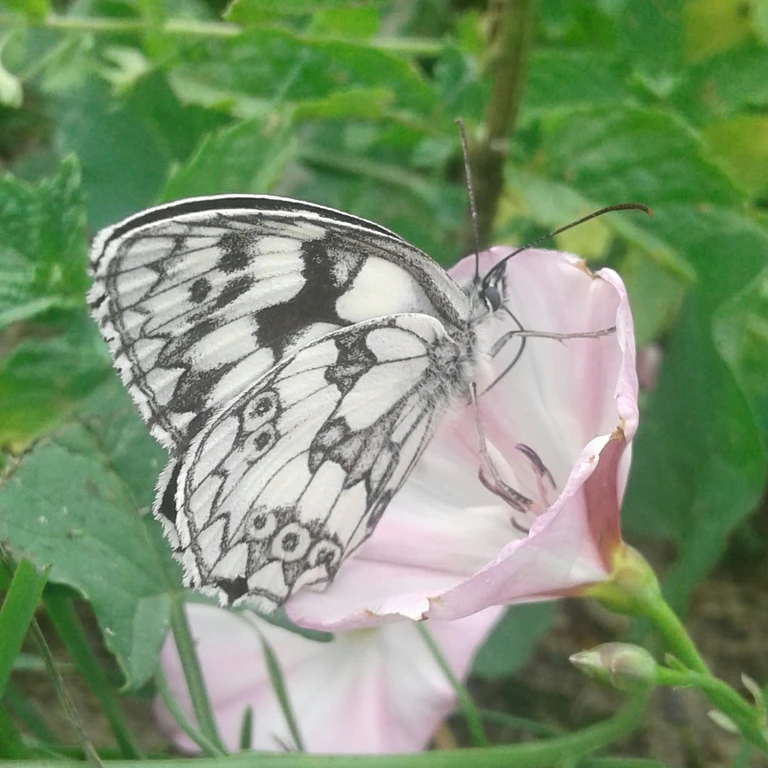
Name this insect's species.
Melanargia galathea
